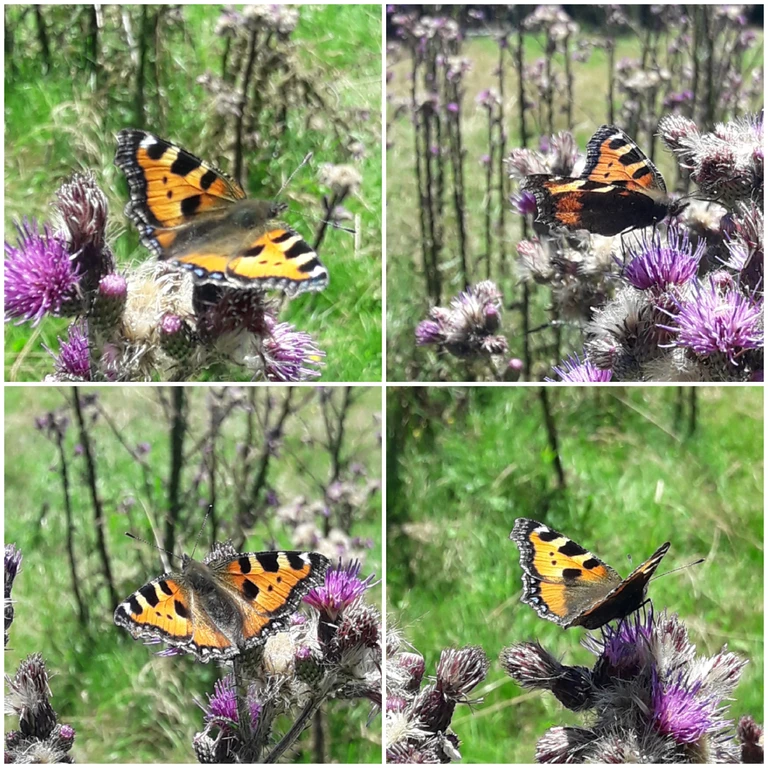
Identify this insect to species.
Aglais urticae
